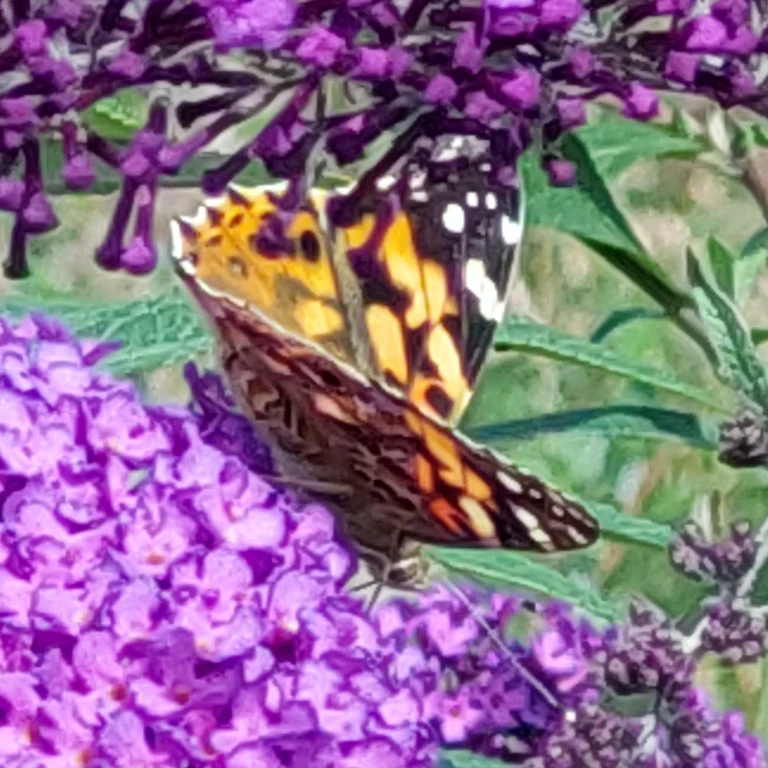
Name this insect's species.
Vanessa cardui
